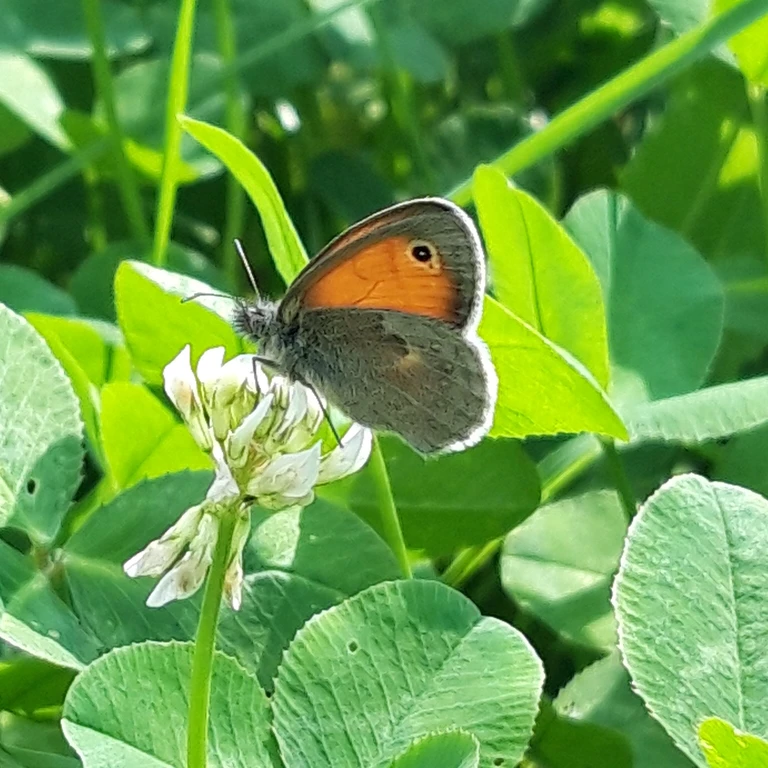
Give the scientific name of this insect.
Coenonympha pamphilus
